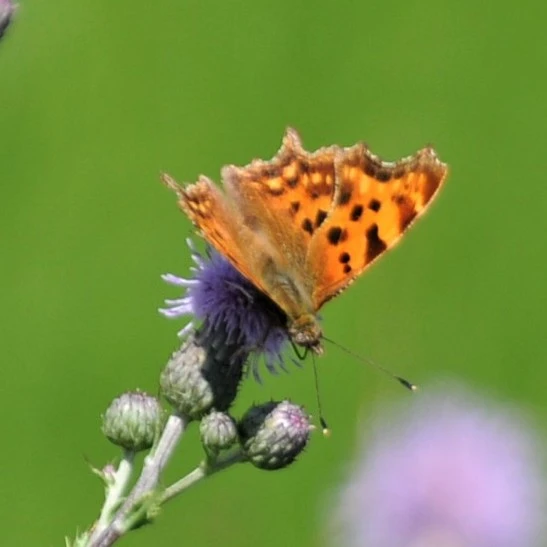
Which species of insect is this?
Polygonia c-album
